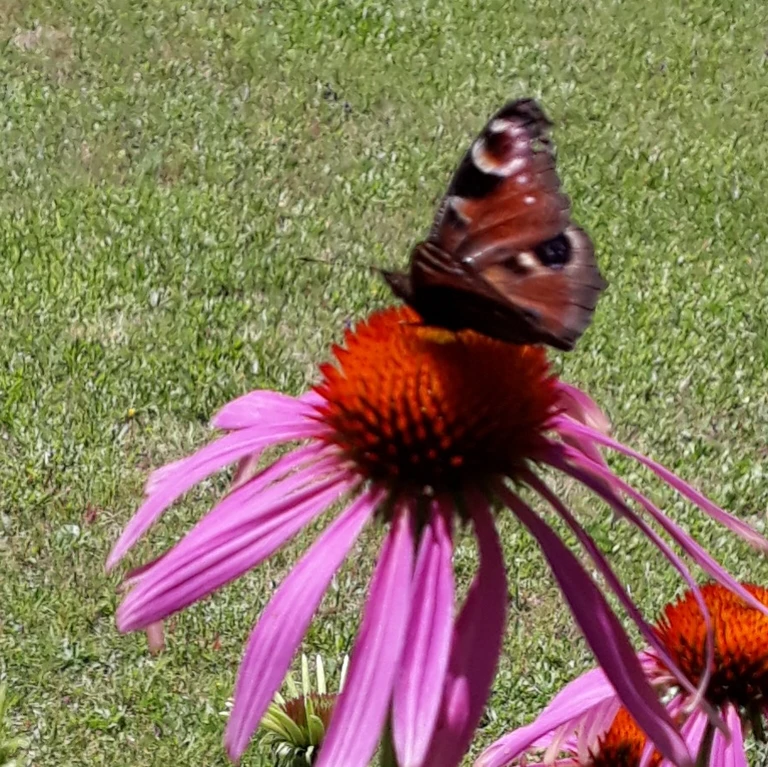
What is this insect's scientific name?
Aglais io
